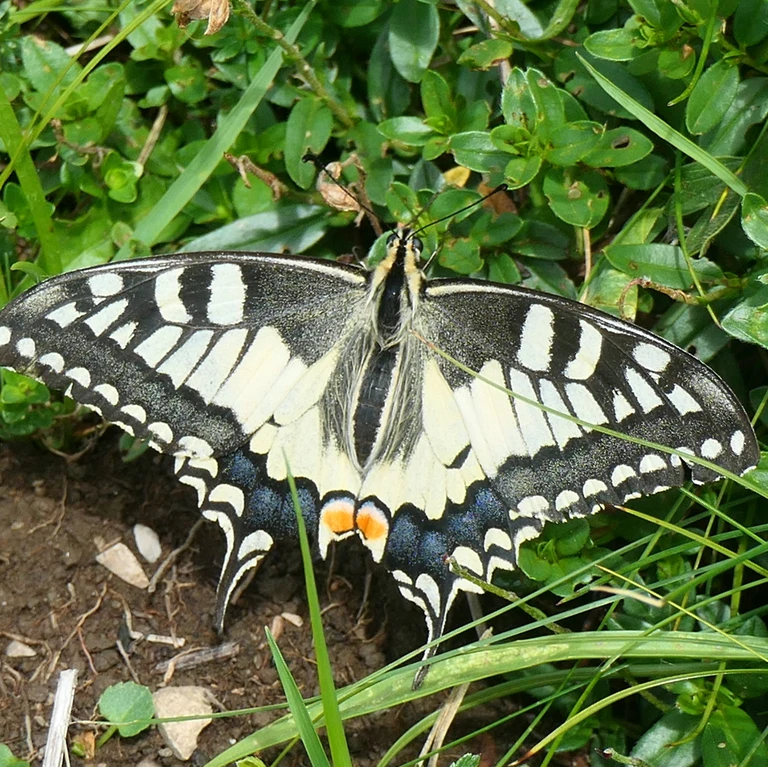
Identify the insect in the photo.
Papilio machaon
